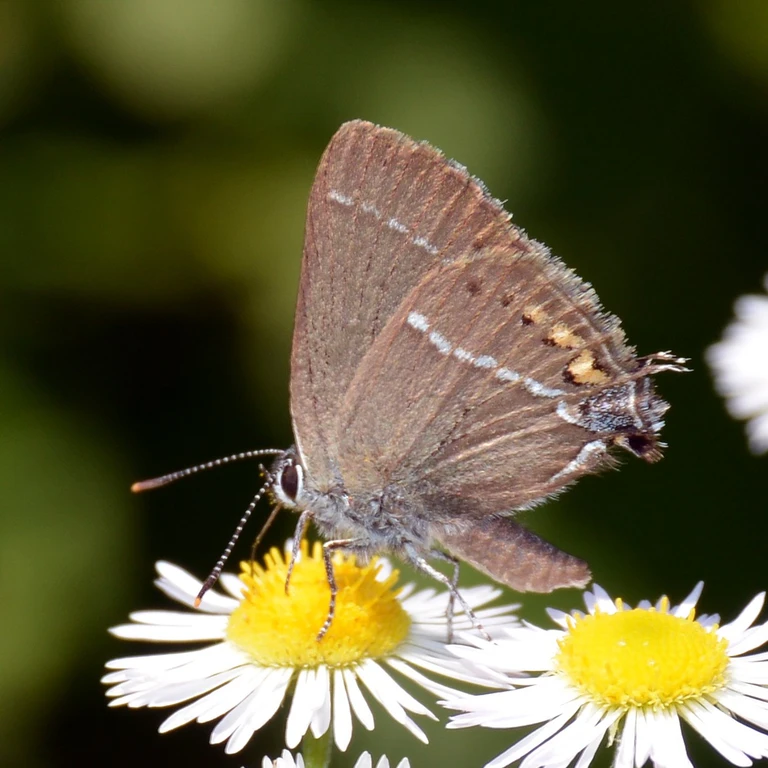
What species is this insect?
Satyrium spini (also Tuttiola spini)
